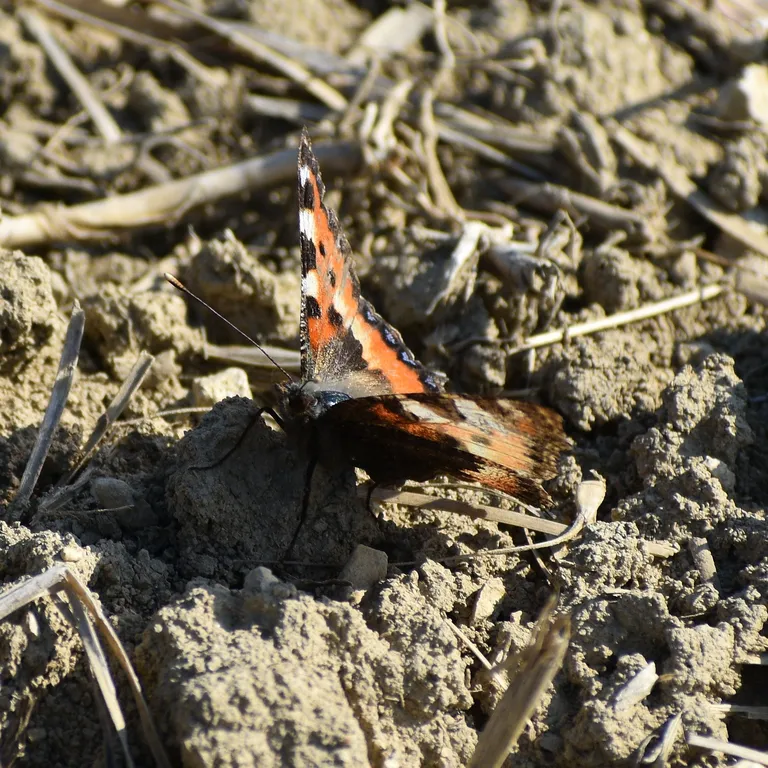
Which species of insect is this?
Aglais urticae
